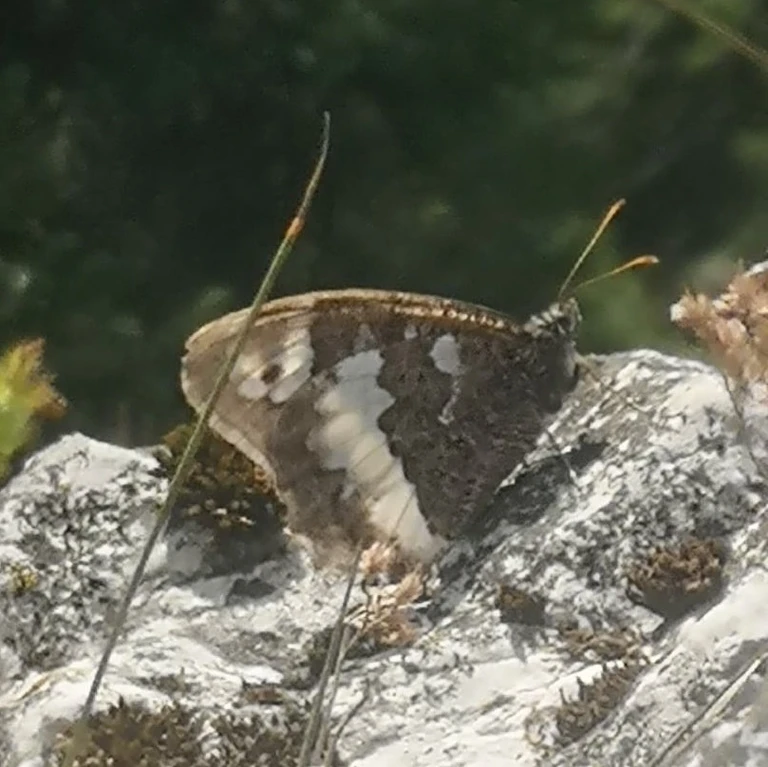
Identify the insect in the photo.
Brintesia circe
